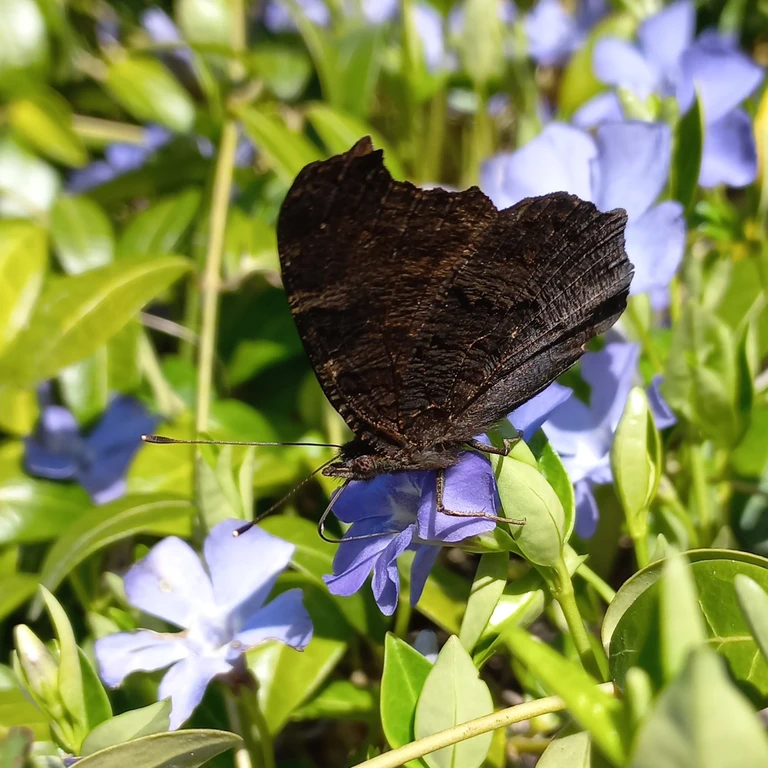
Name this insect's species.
Aglais io
